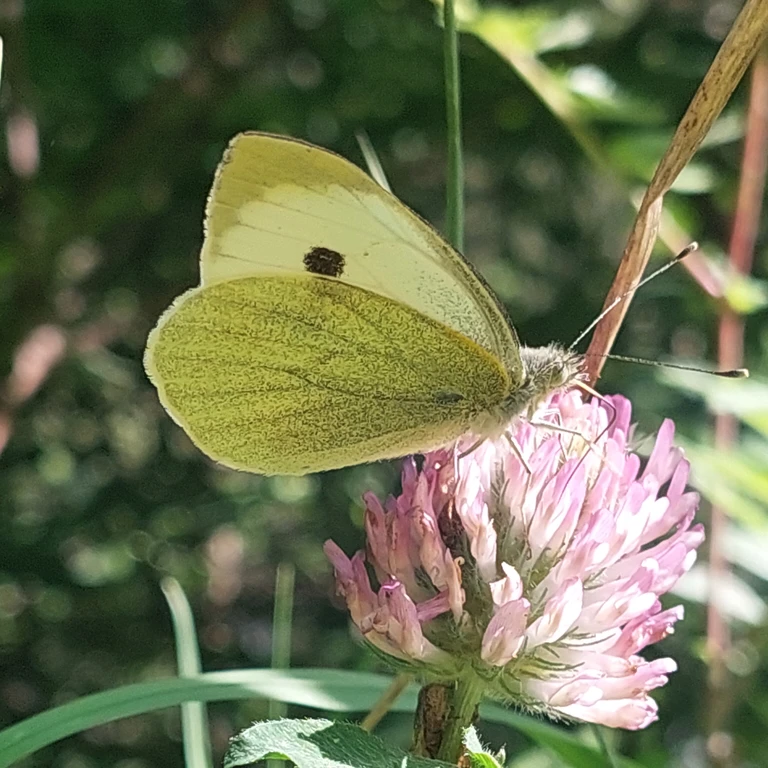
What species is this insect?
Pieris brassicae
